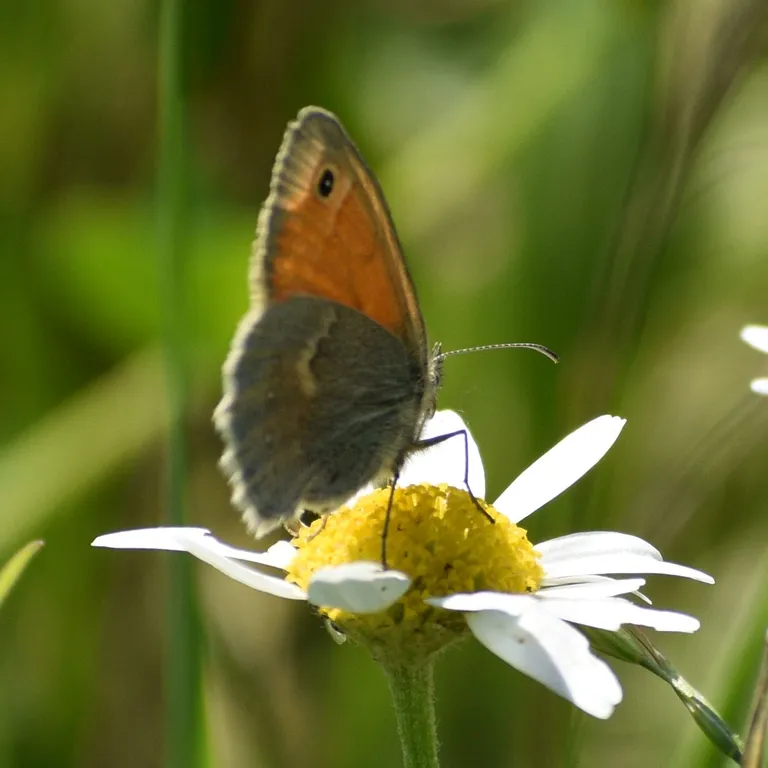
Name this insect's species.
Coenonympha pamphilus
